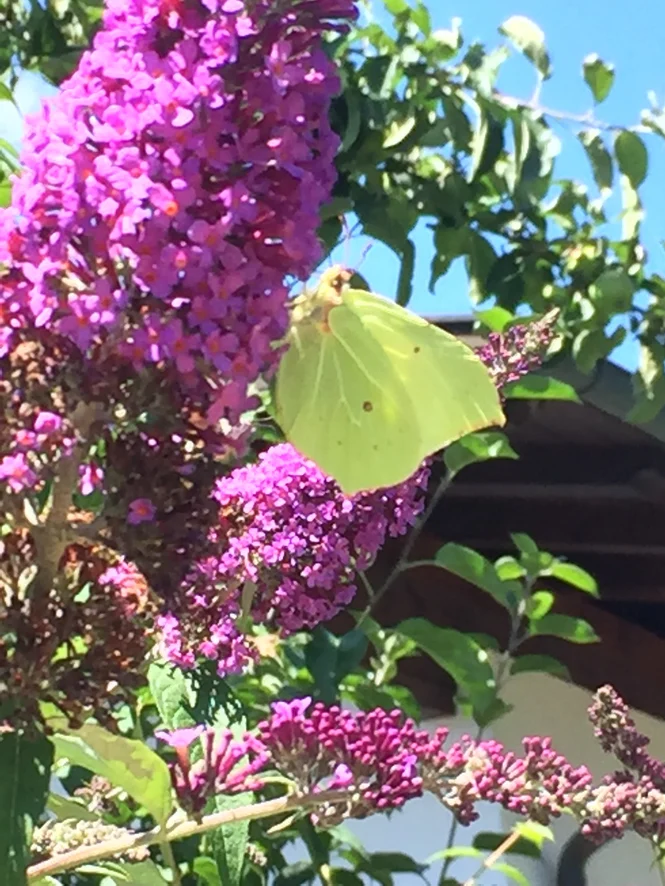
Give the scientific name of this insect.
Gonepteryx rhamni
